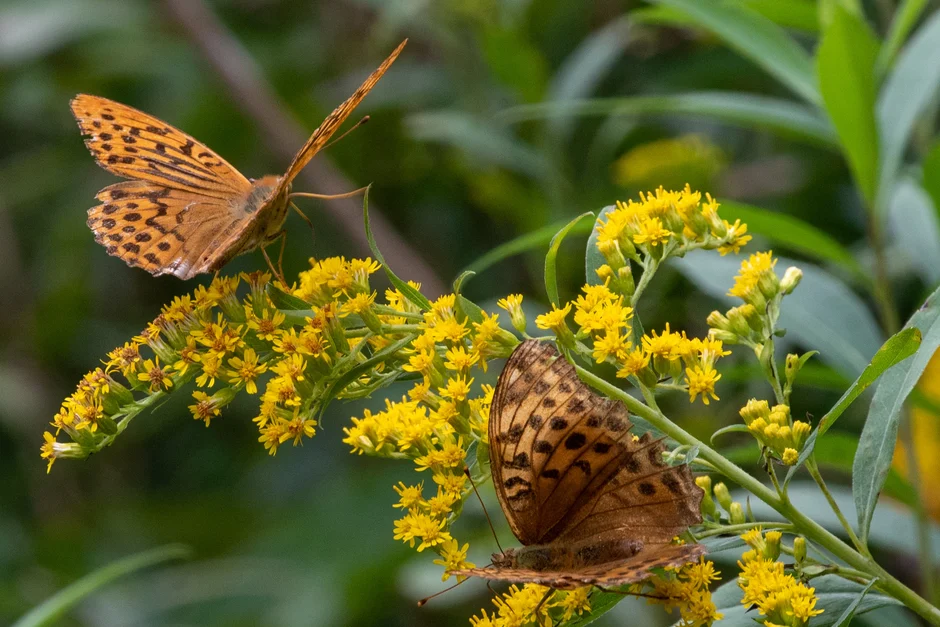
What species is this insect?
Argynnis paphia
